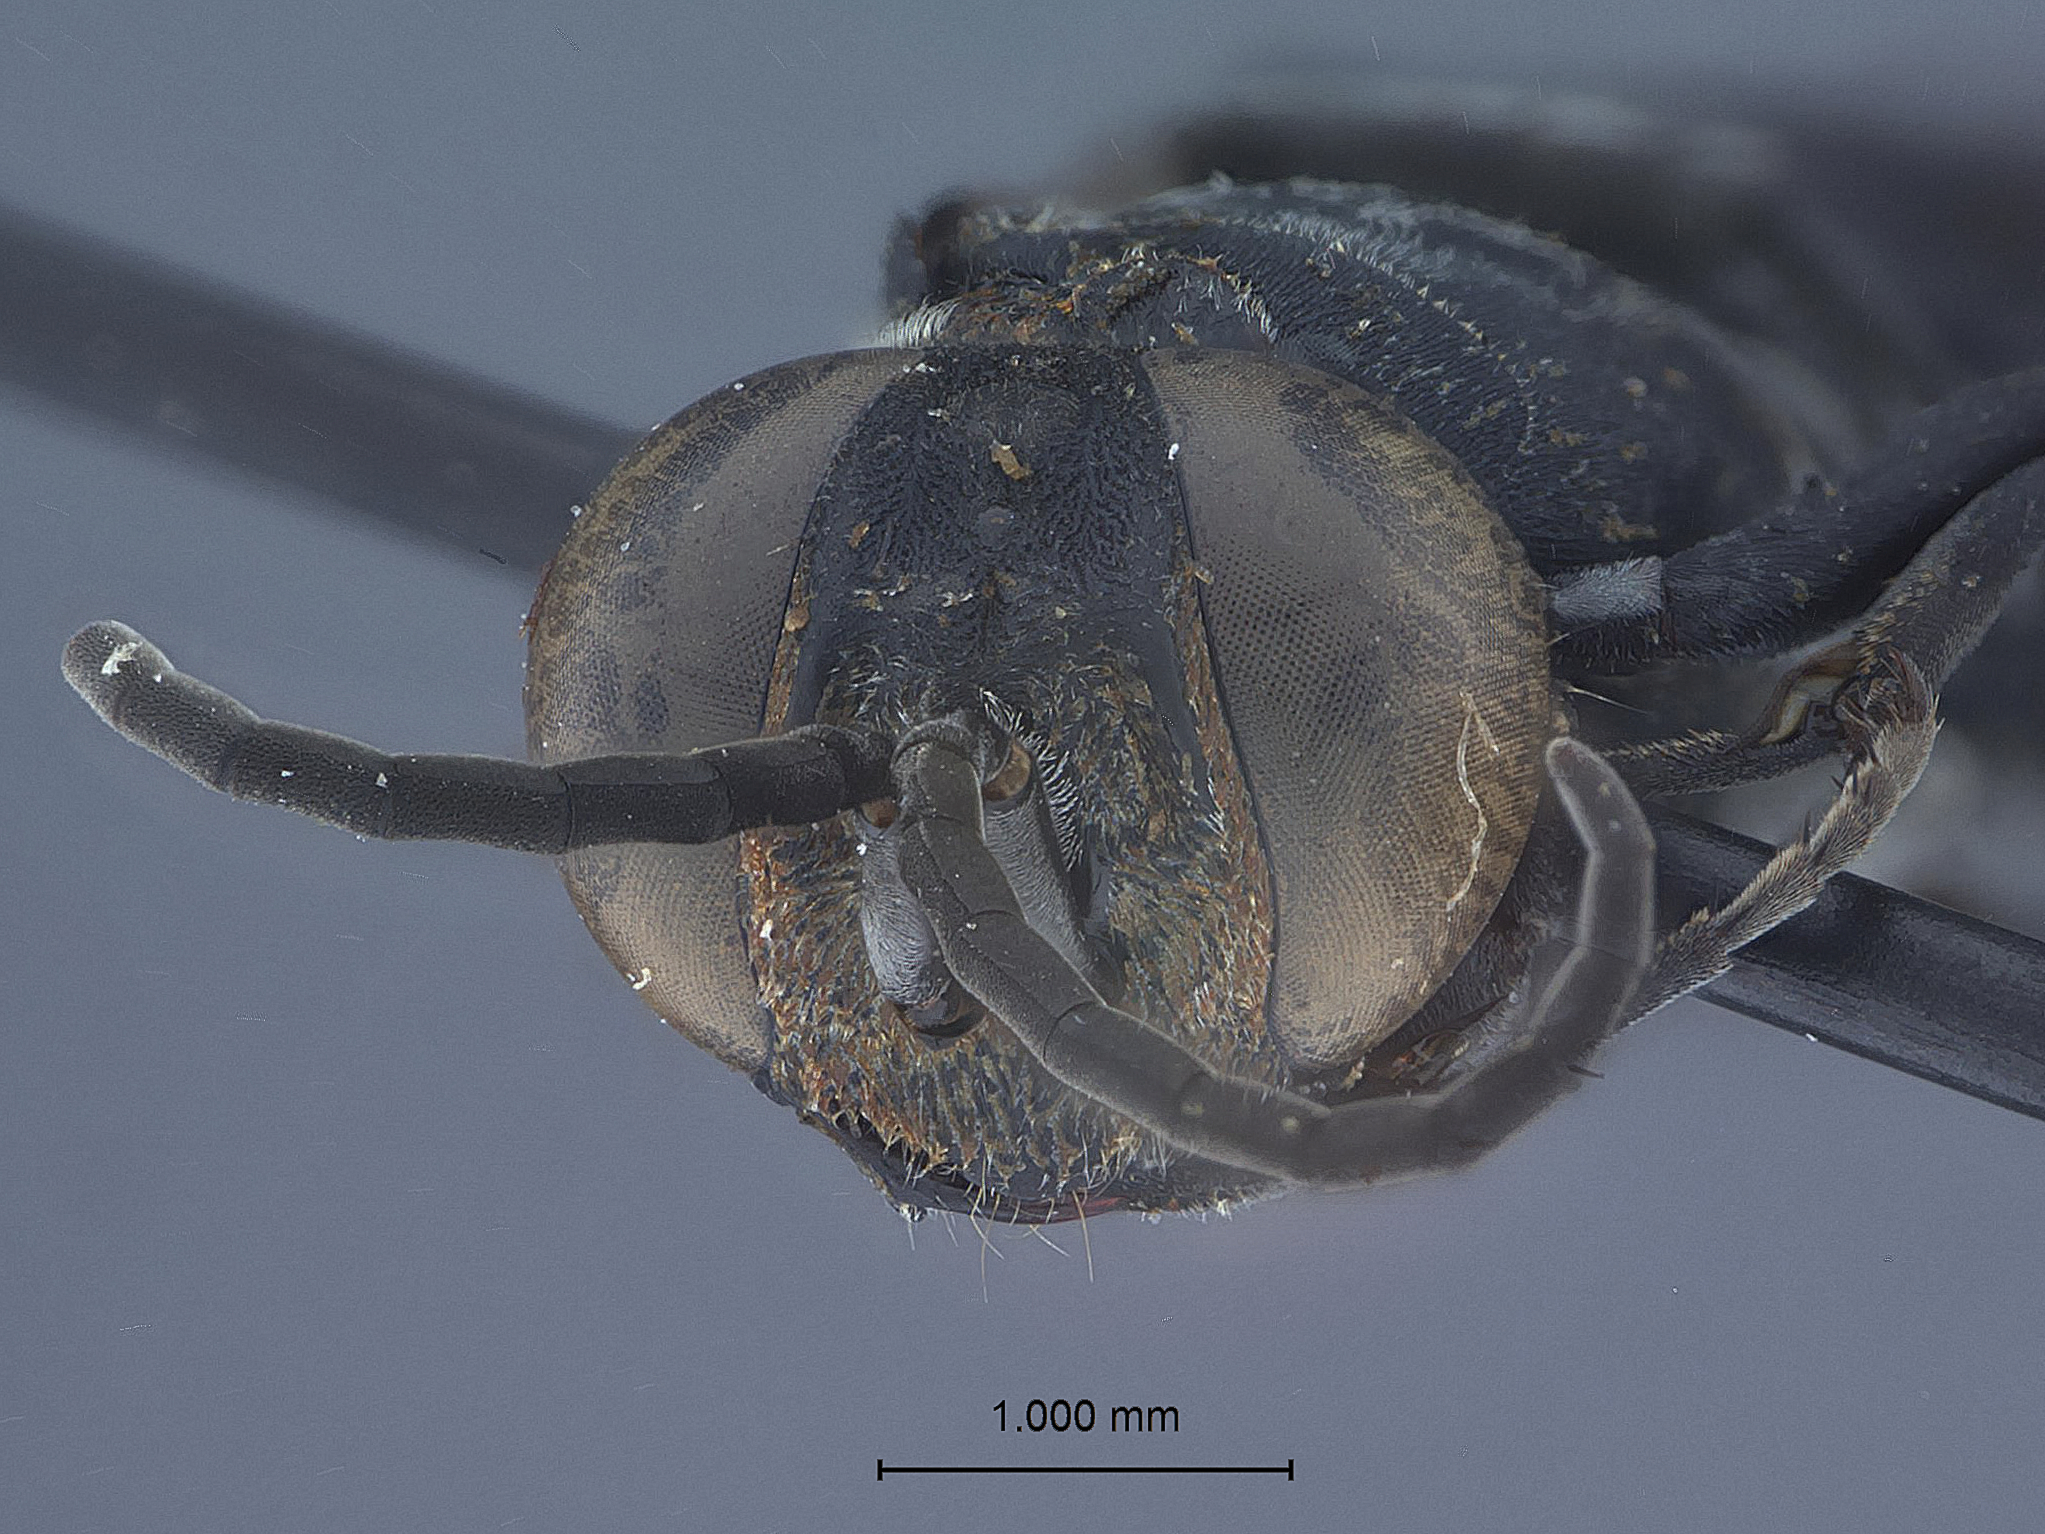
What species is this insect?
Liris nigrispinus
